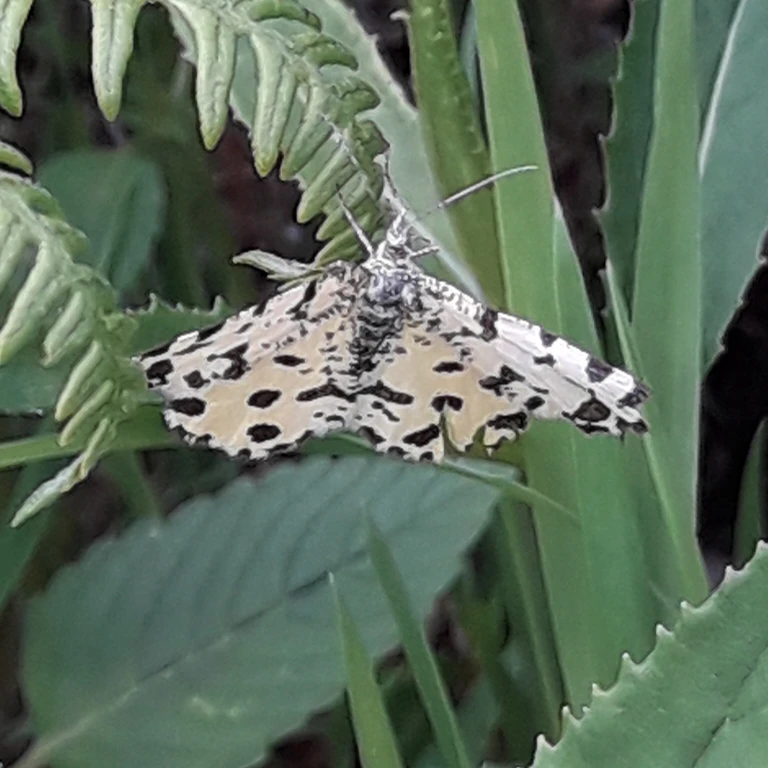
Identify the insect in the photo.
Pseudopanthera macularia
